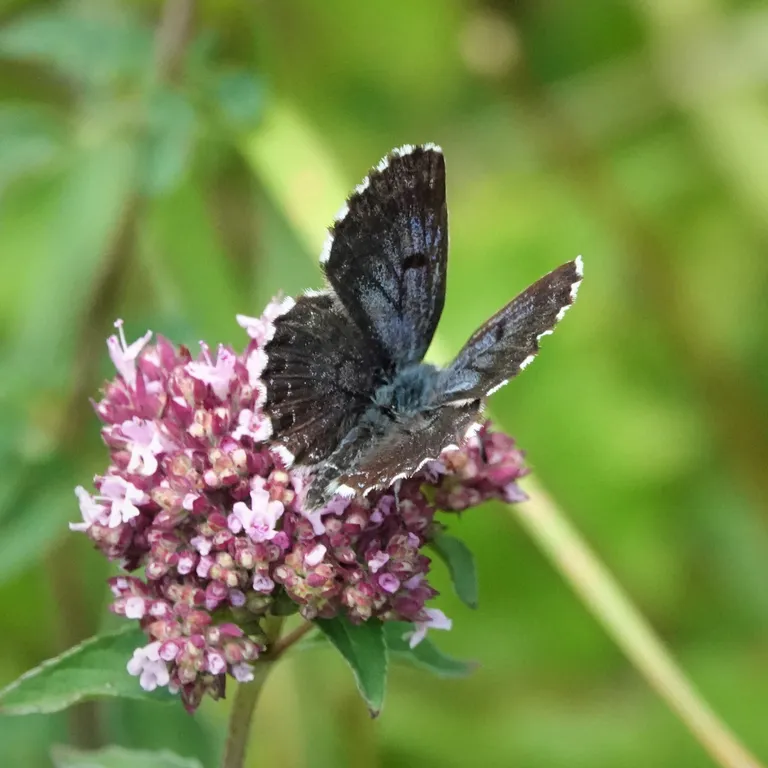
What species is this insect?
Scolitantides orion
